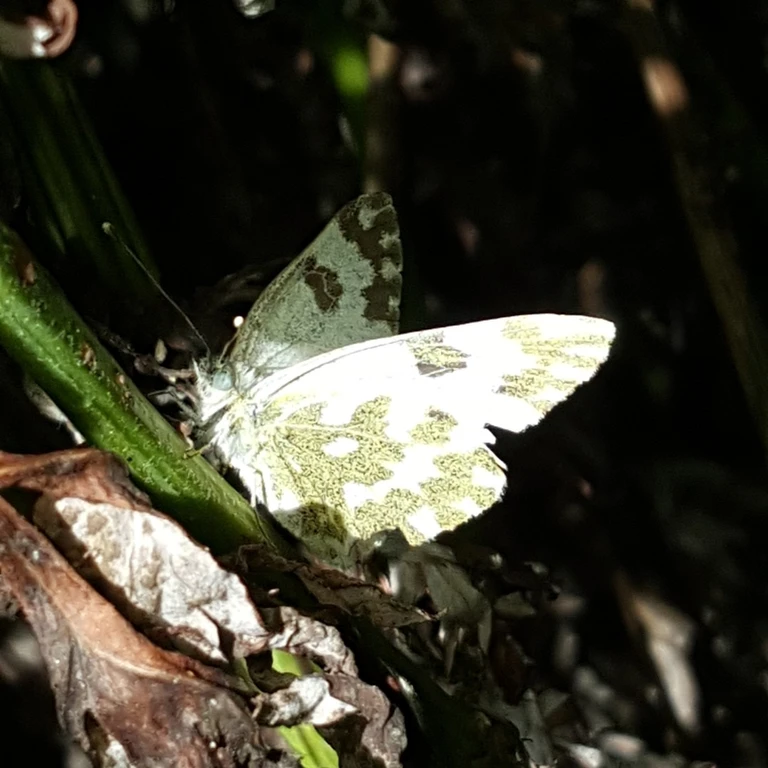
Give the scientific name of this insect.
Pontia edusa
